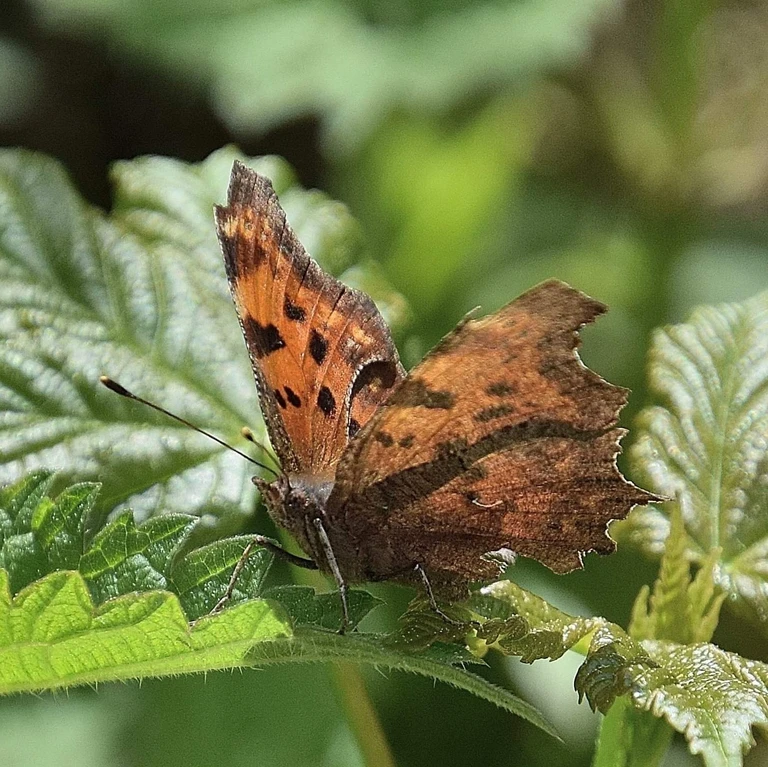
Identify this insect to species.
Polygonia c-album
